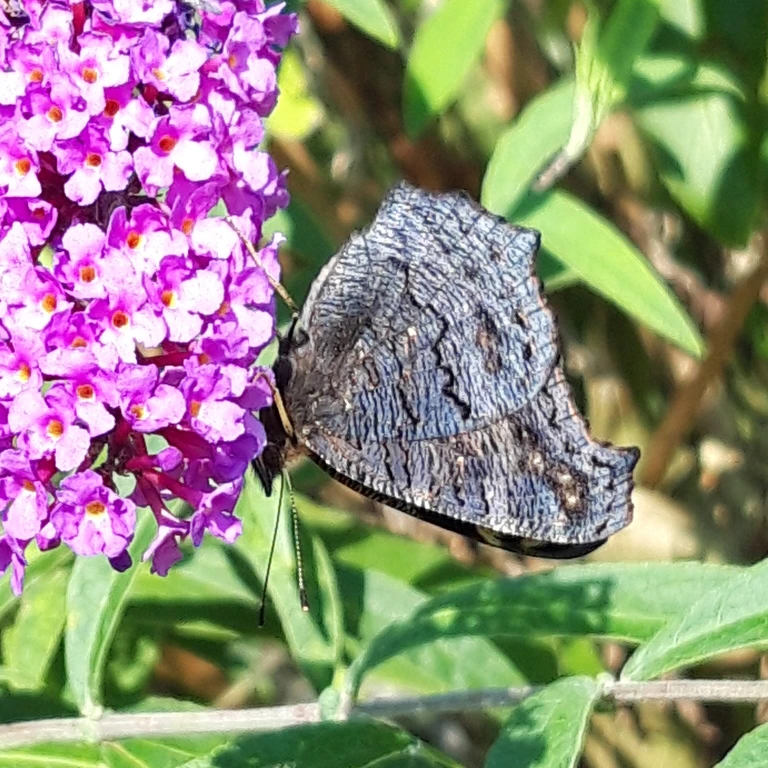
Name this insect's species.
Aglais io
